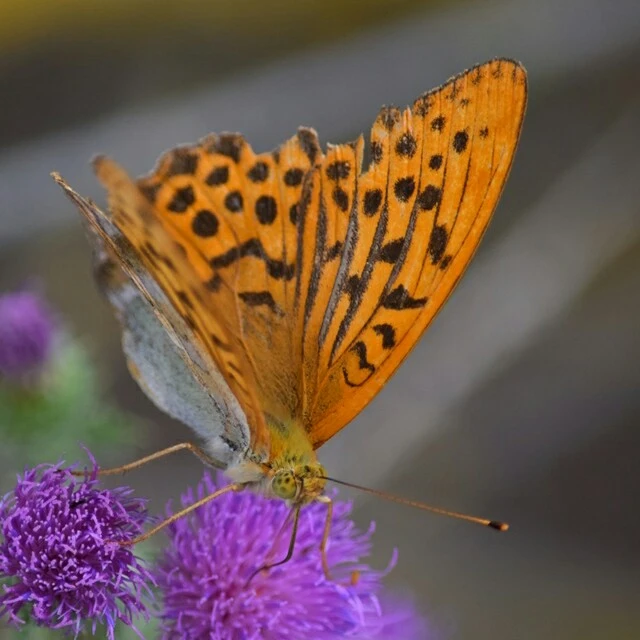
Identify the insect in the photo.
Argynnis paphia
